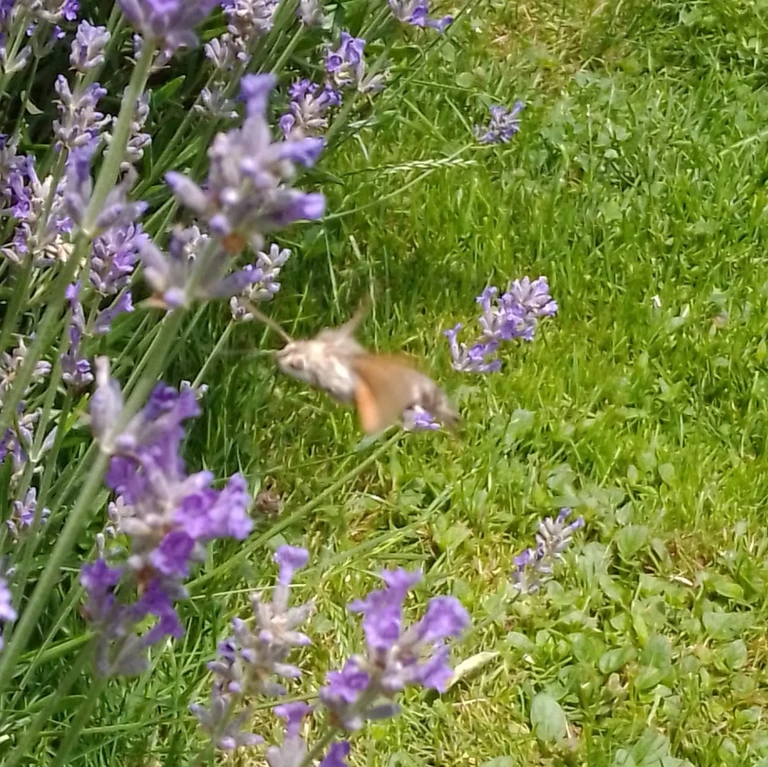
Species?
Macroglossum stellatarum
